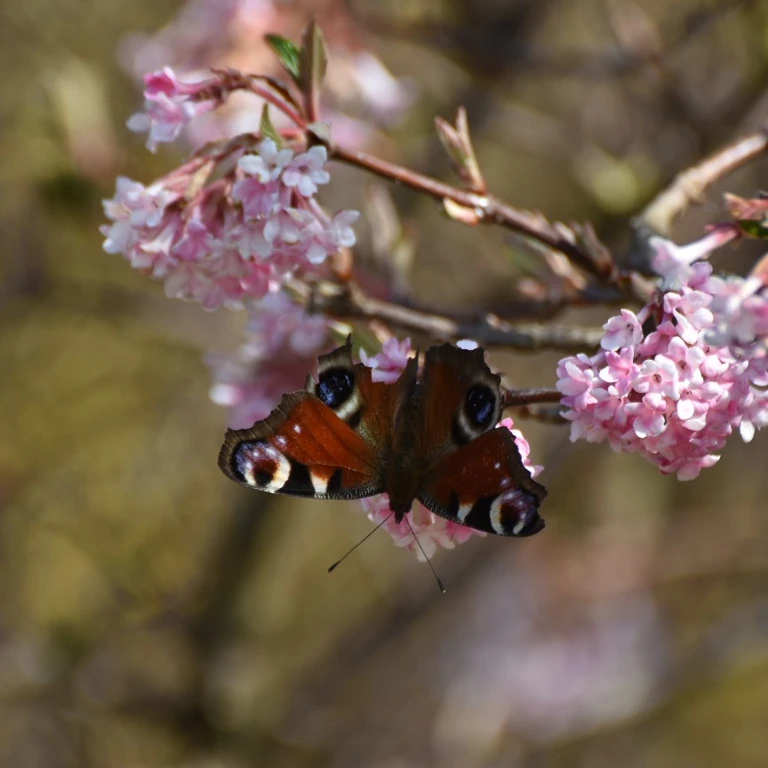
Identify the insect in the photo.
Aglais io
